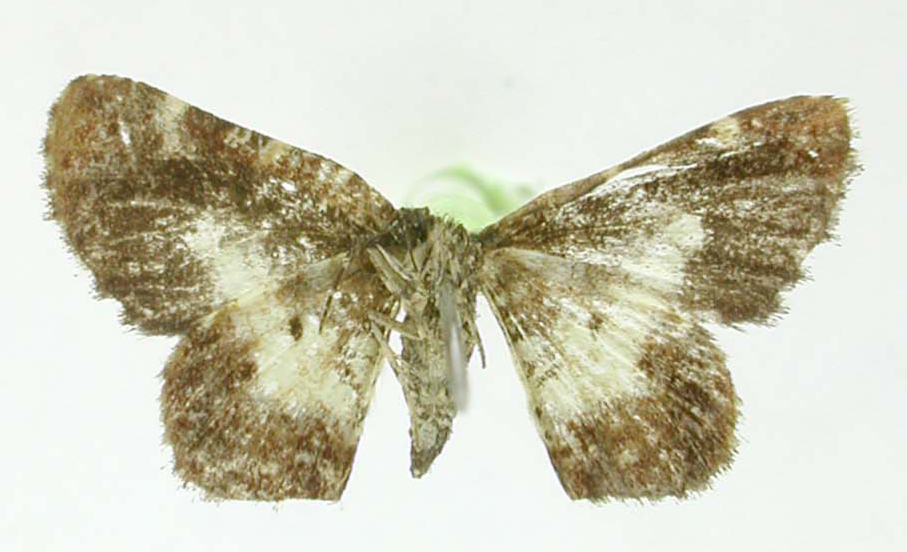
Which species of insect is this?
Heterusia rubrimarmorata
